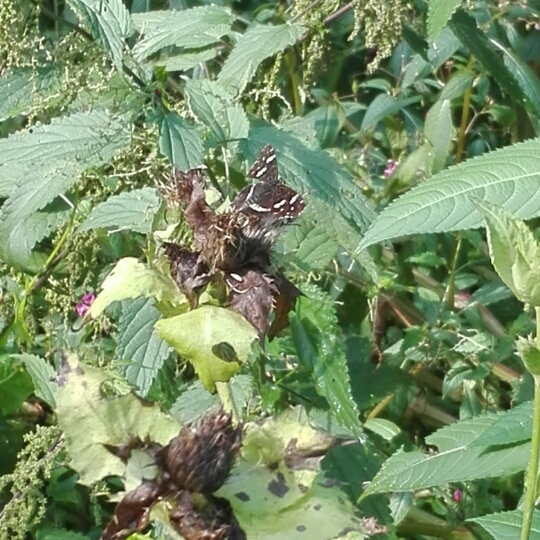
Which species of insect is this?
Araschnia levana
